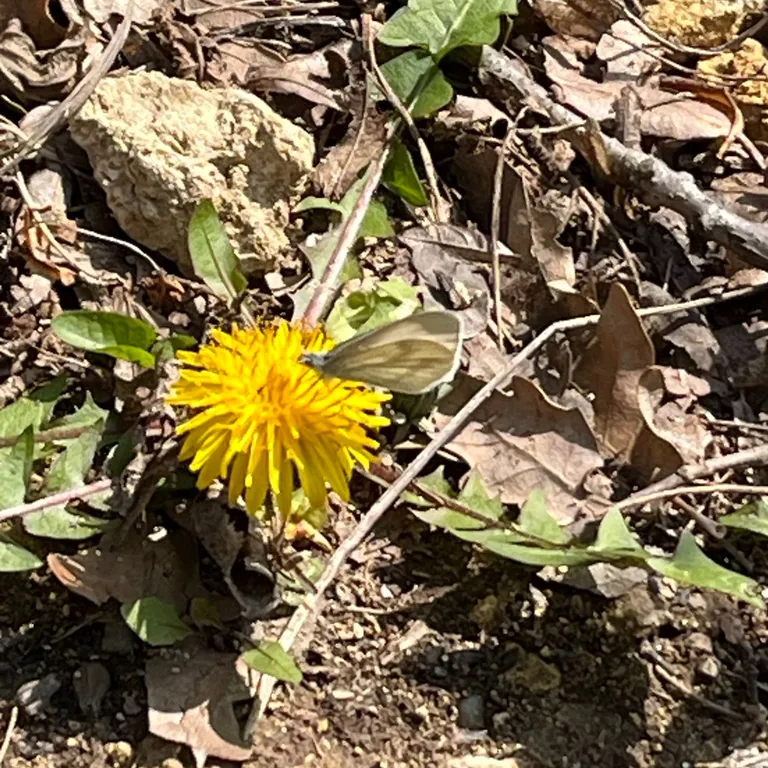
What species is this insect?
Leptidea sinapis/juvernica
